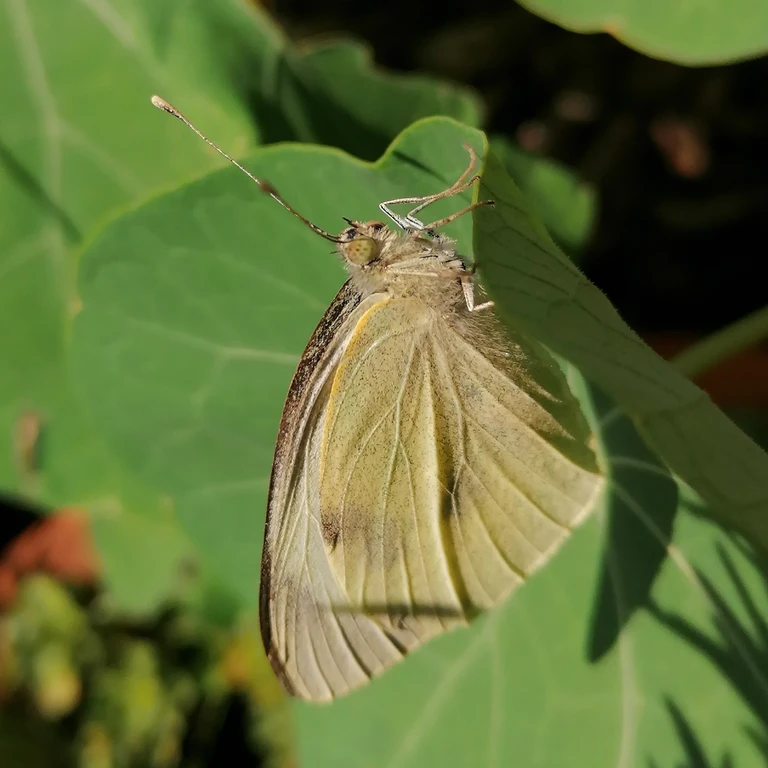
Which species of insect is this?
Pieris brassicae
